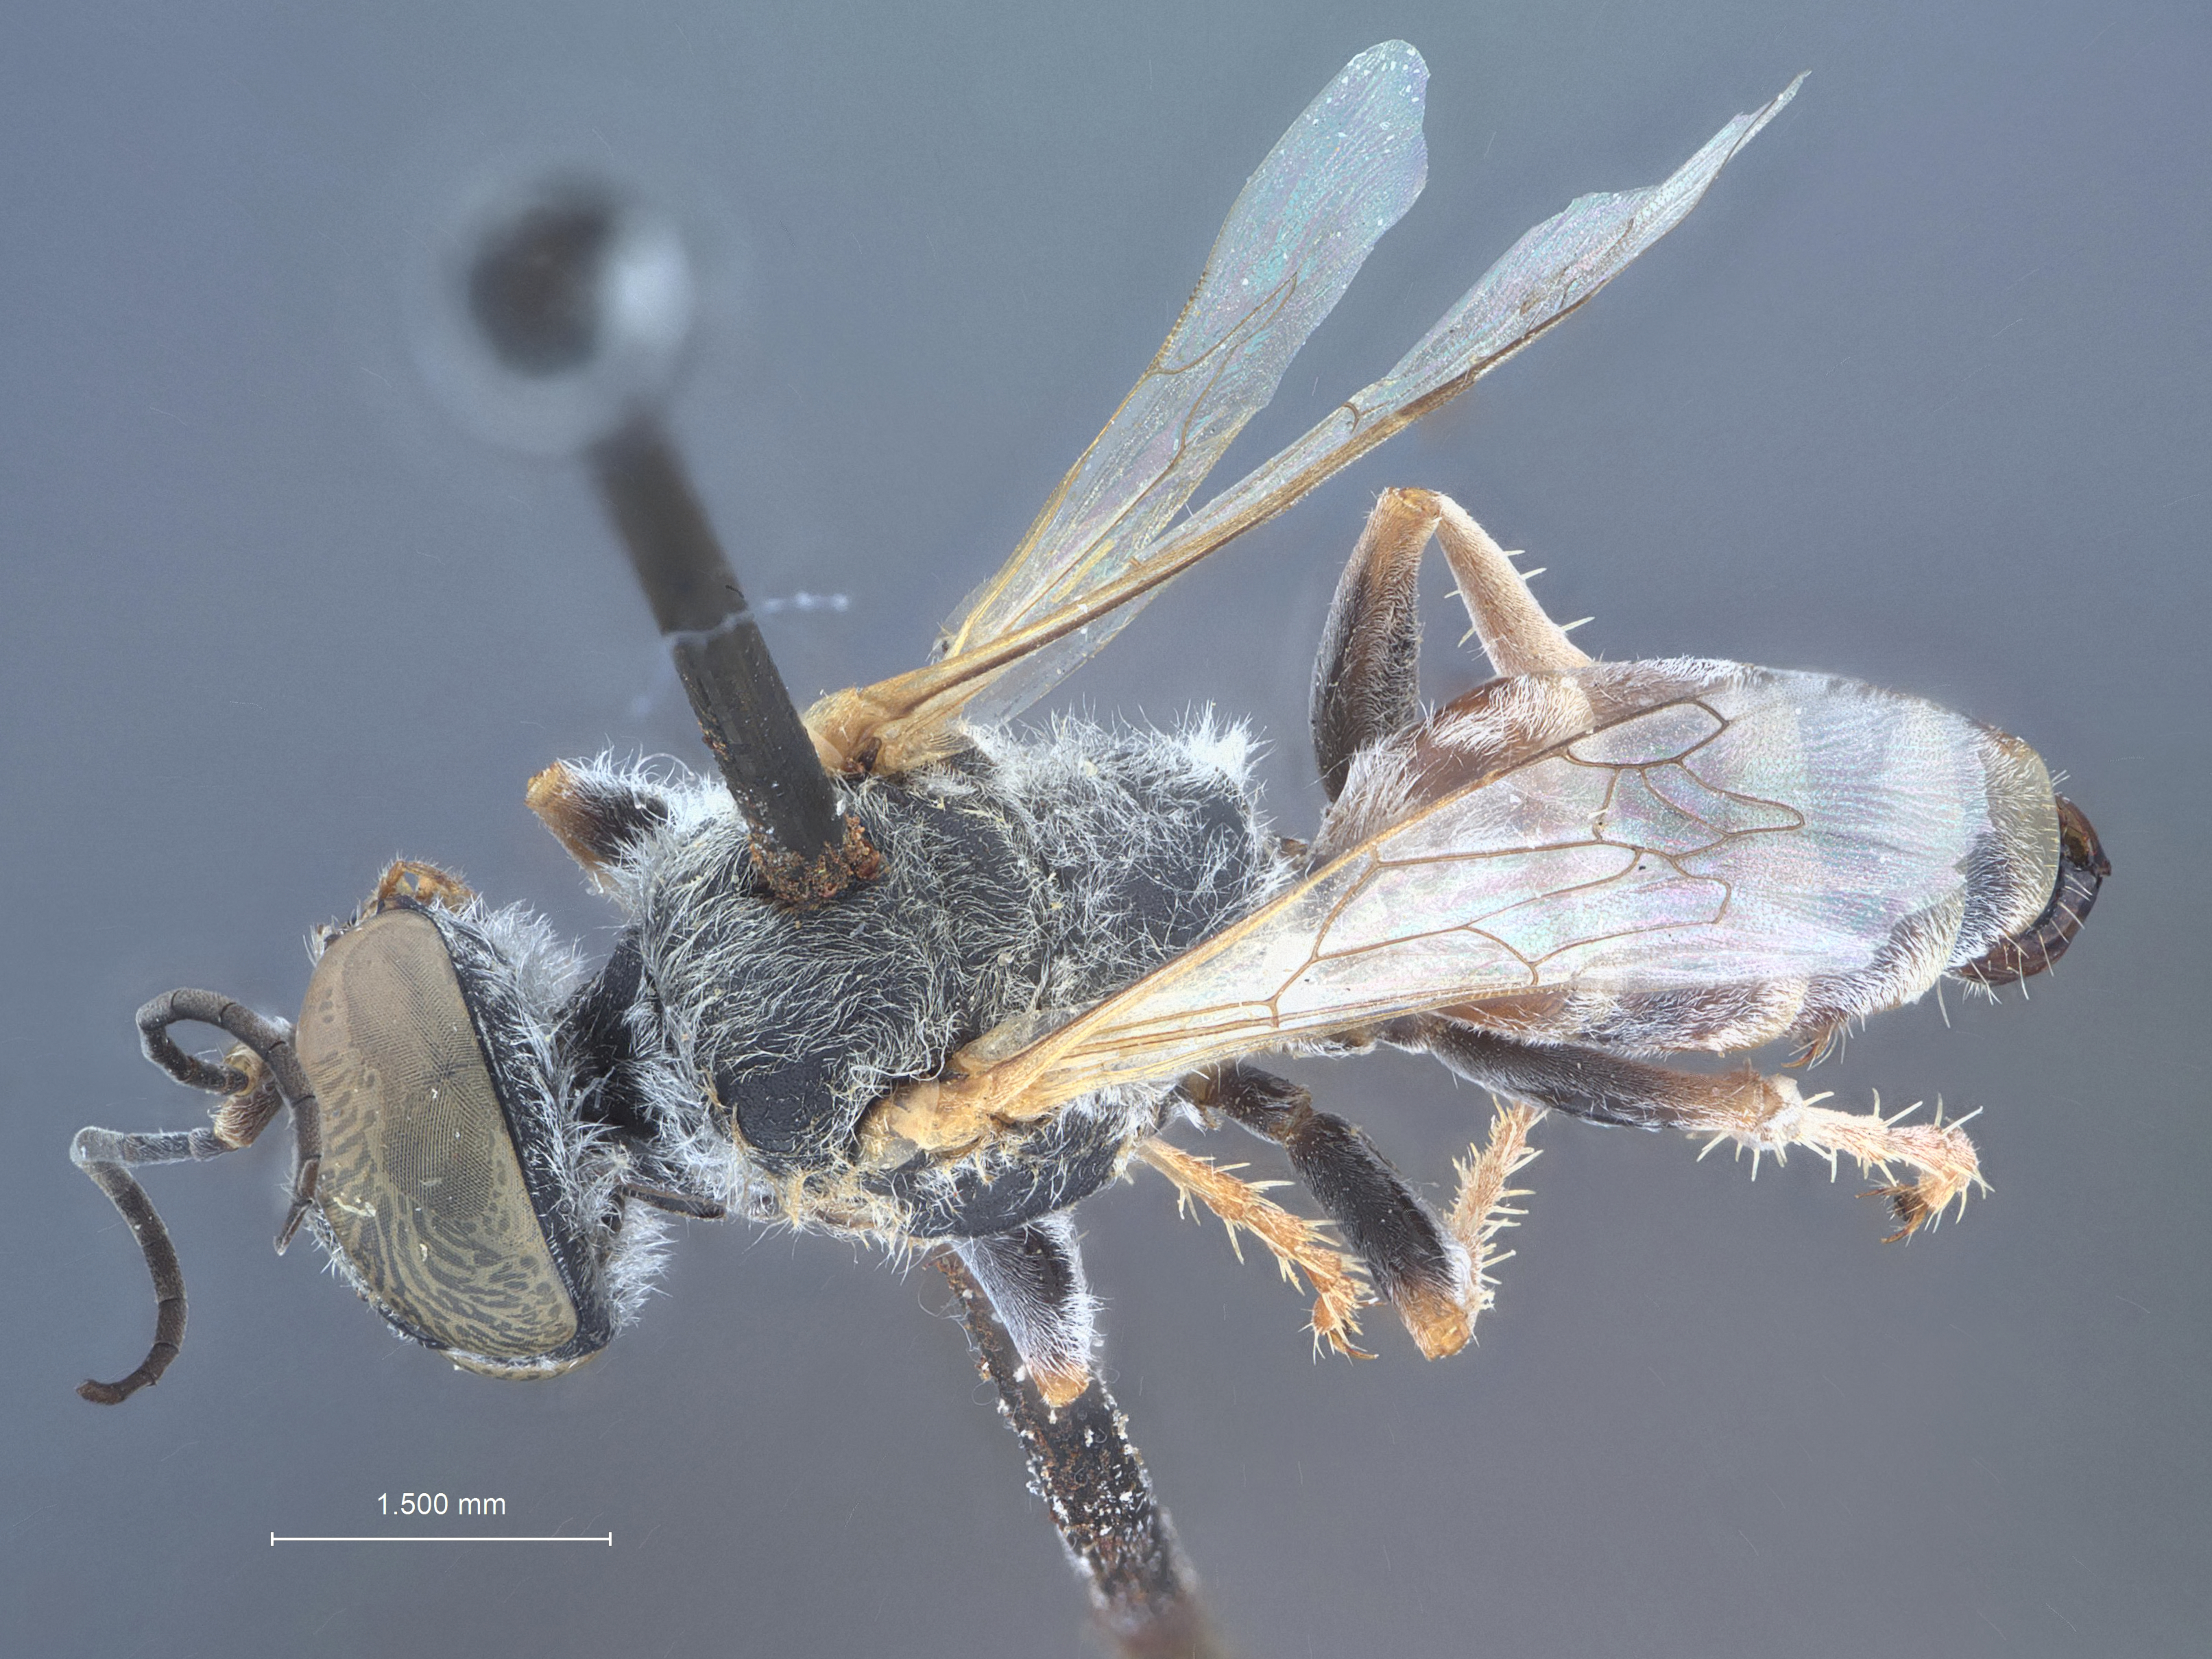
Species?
Tachysphex crocodilius
